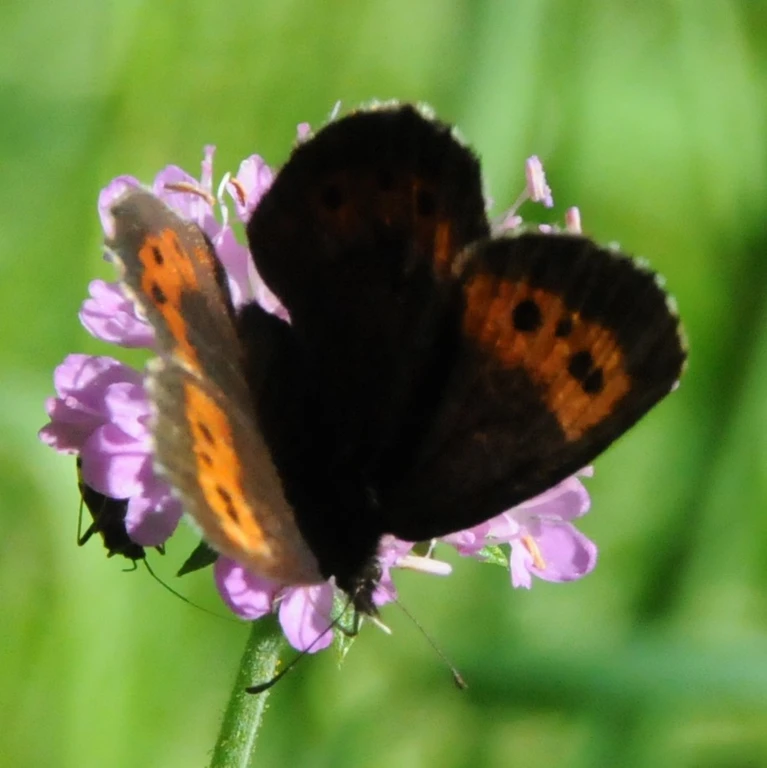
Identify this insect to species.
Erebia euryale
